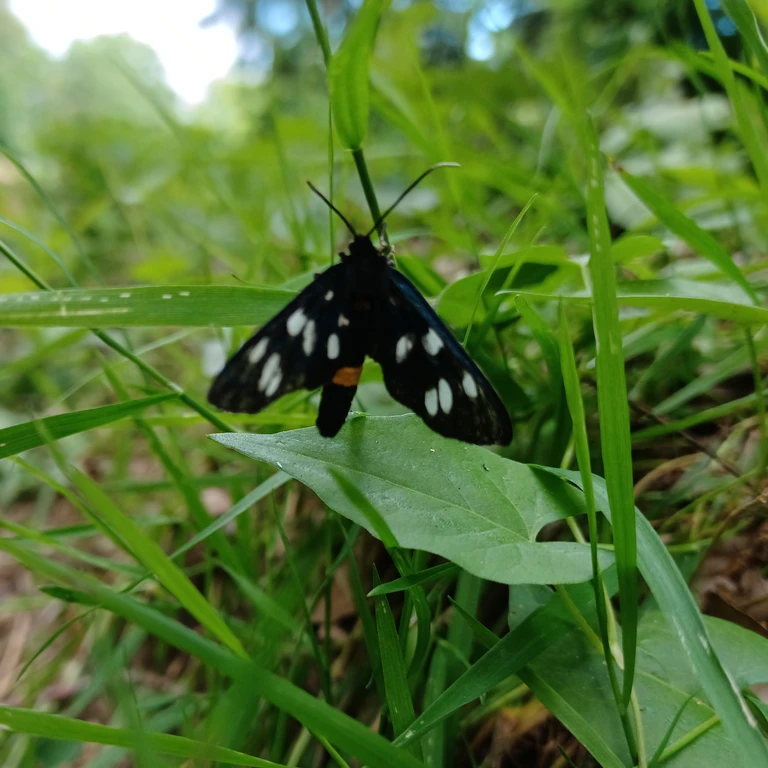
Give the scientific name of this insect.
Amata phegea
